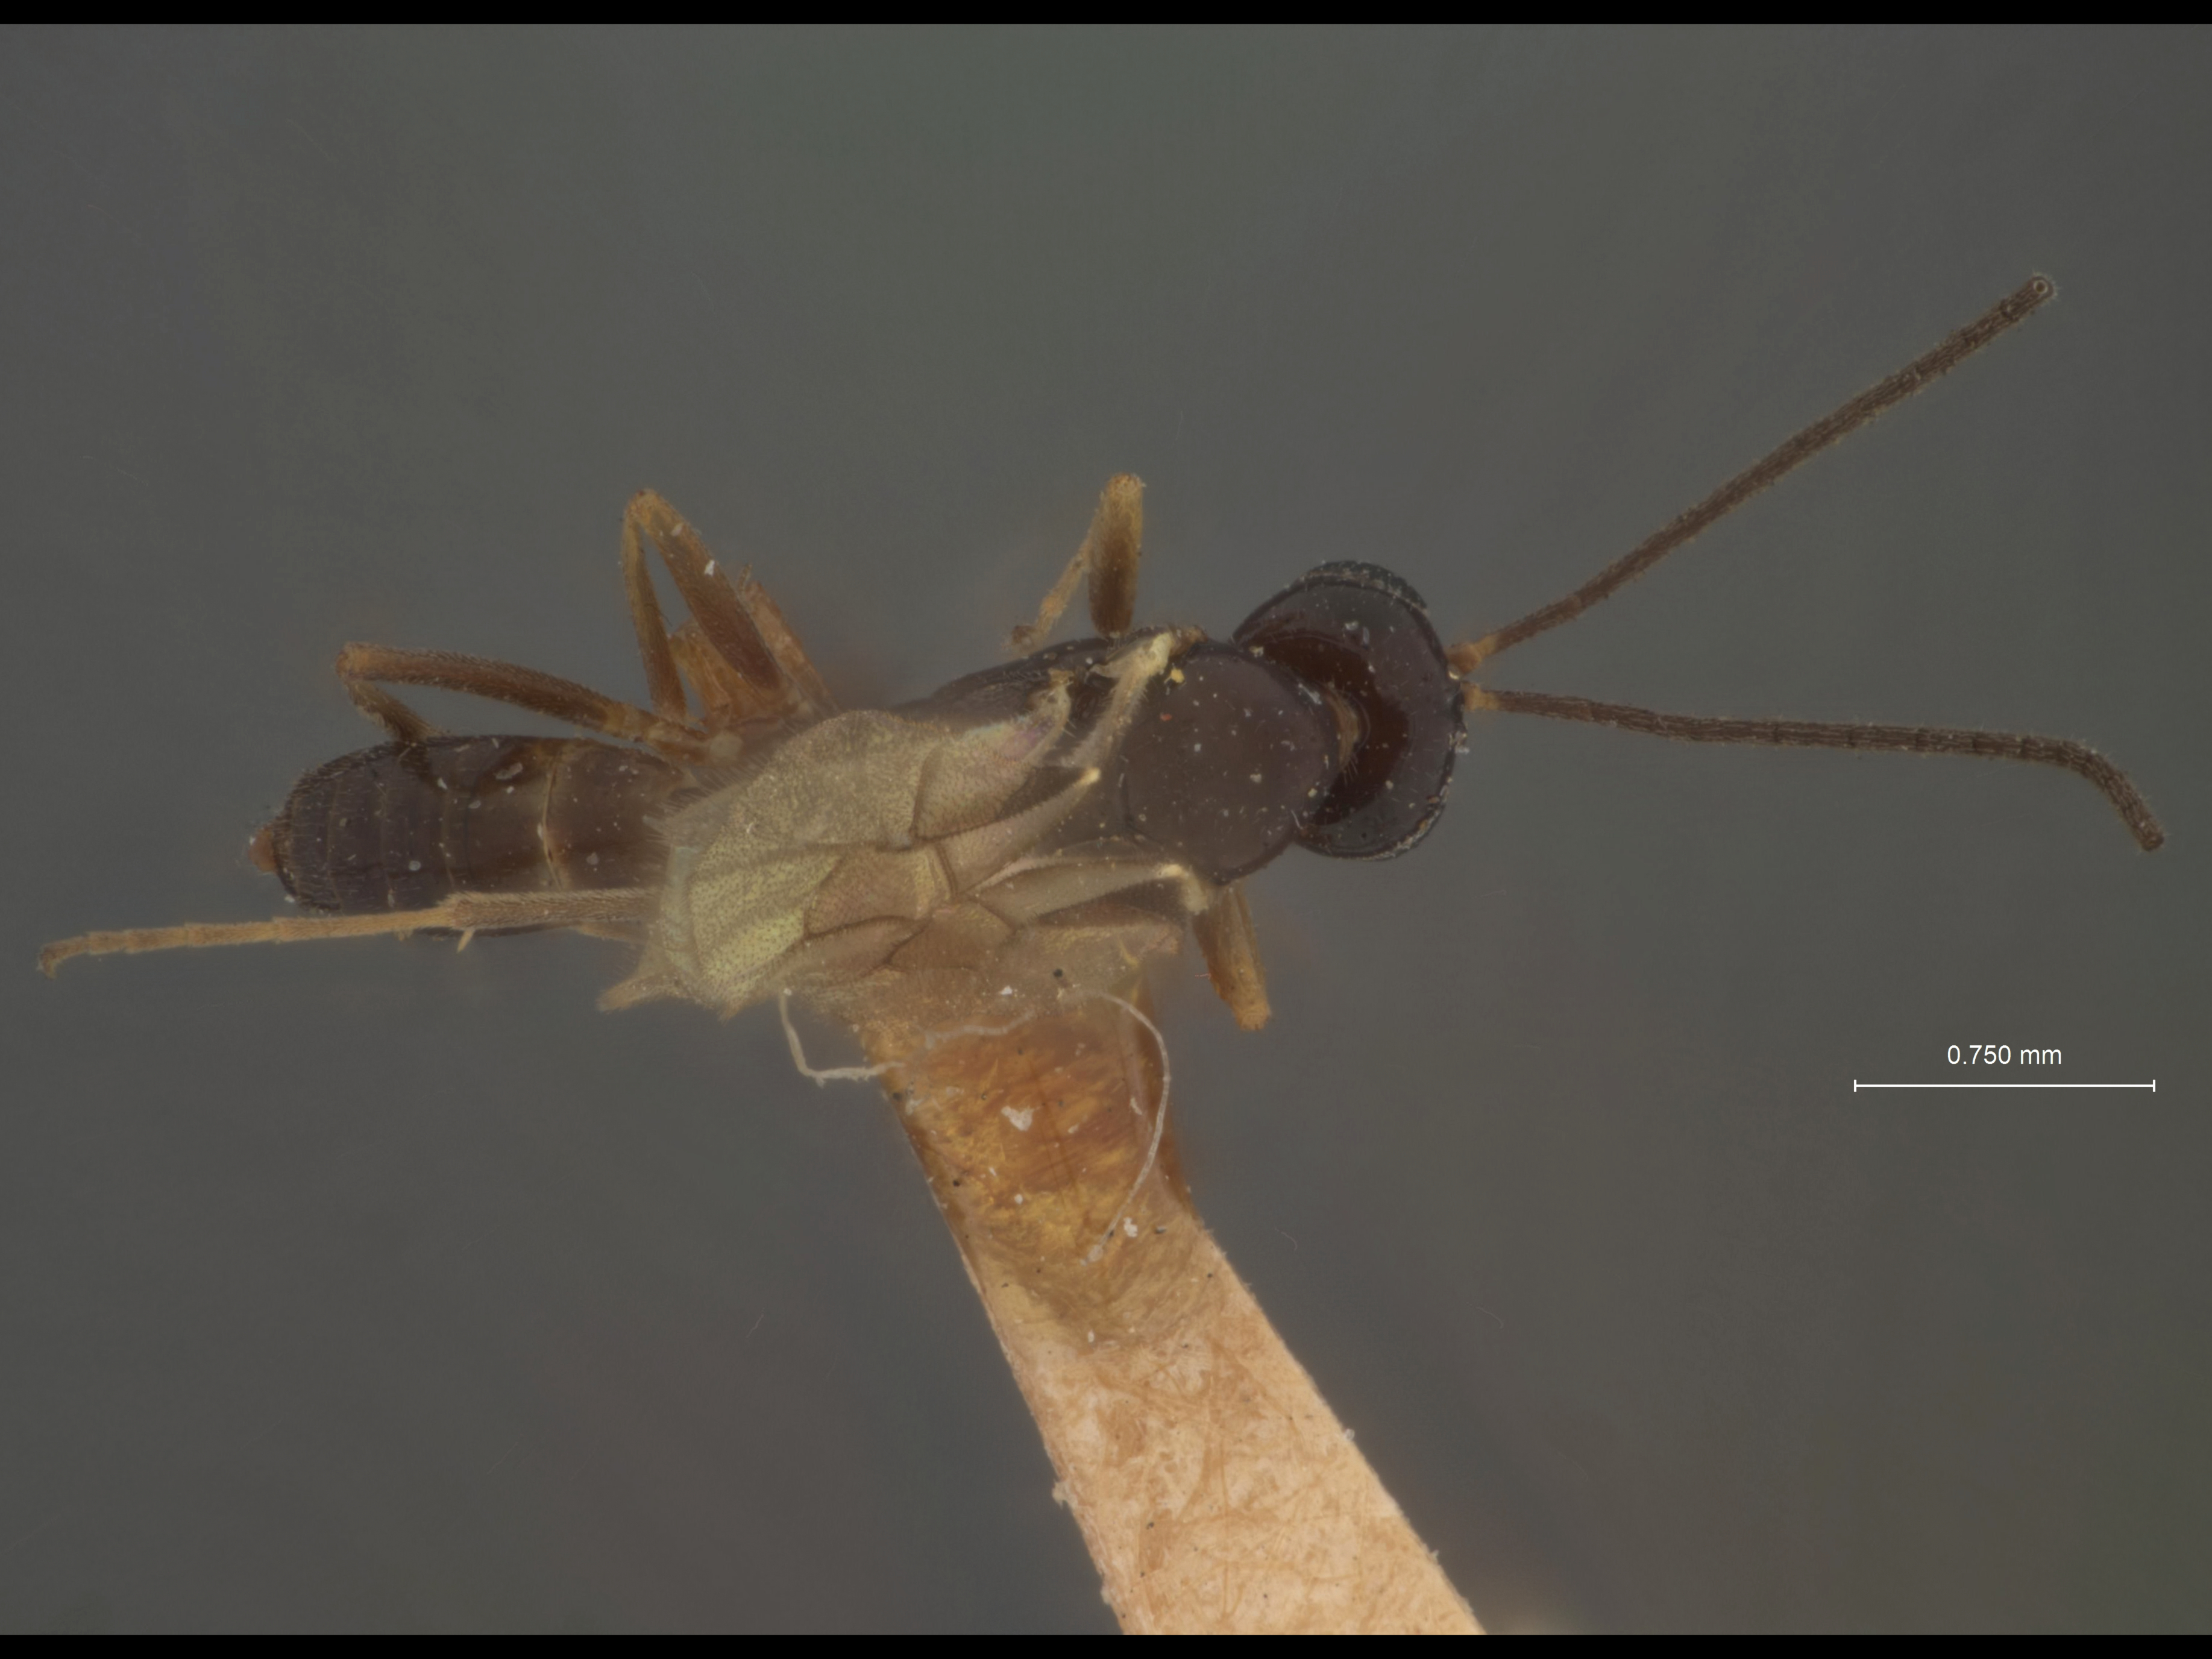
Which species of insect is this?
Hemiteles stigmatus
